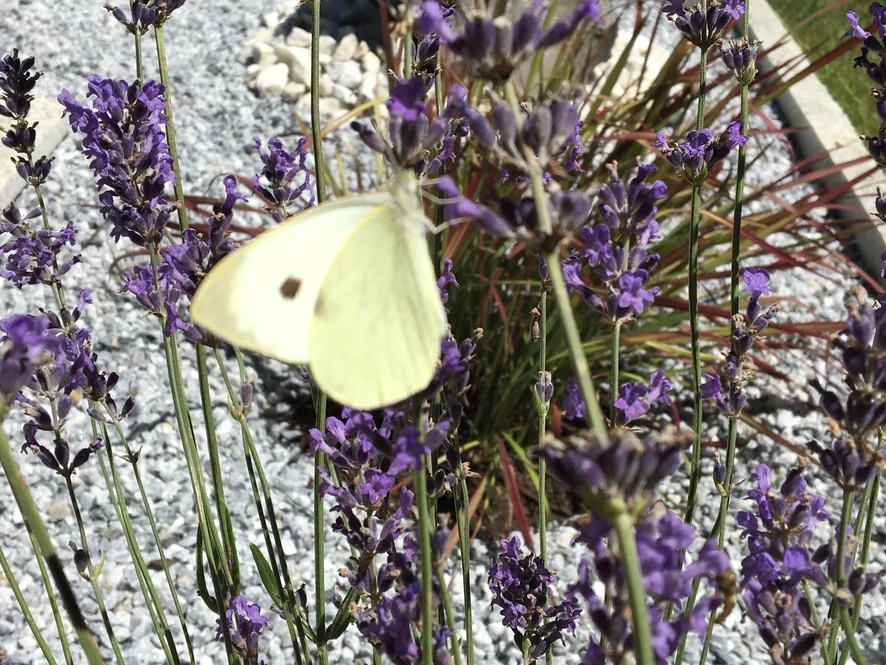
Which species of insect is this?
Pieris brassicae
